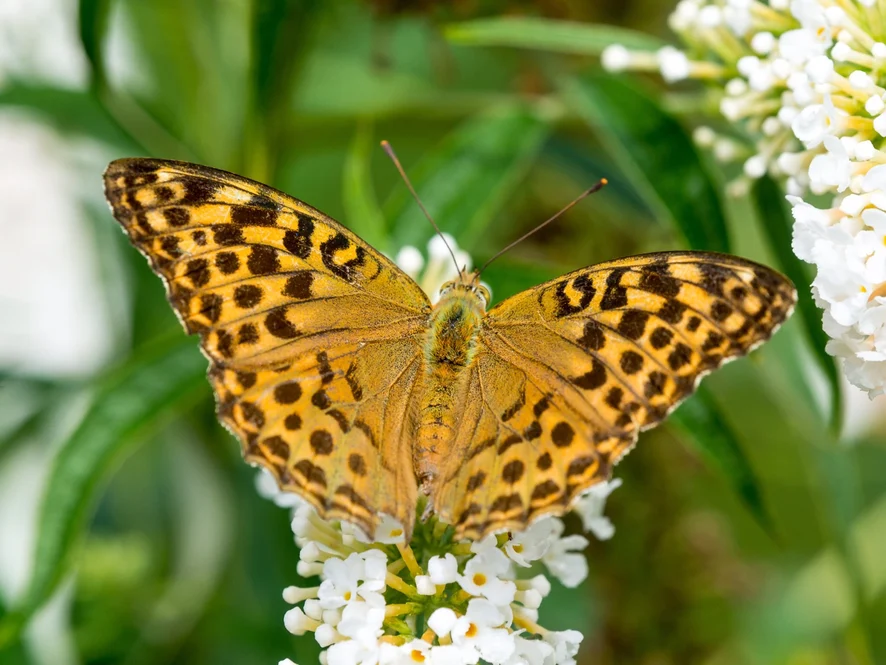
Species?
Argynnis paphia
